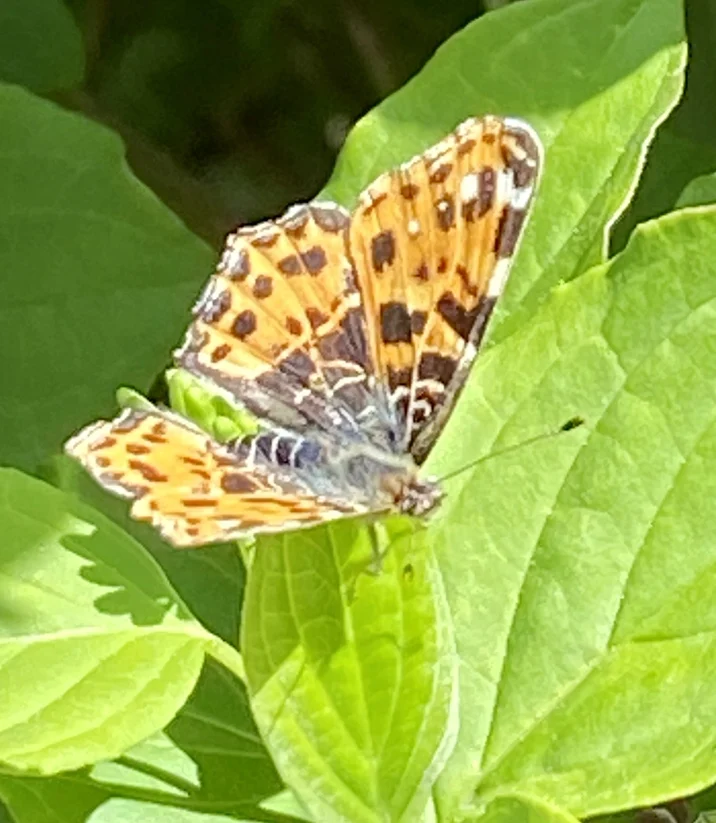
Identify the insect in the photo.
Araschnia levana
